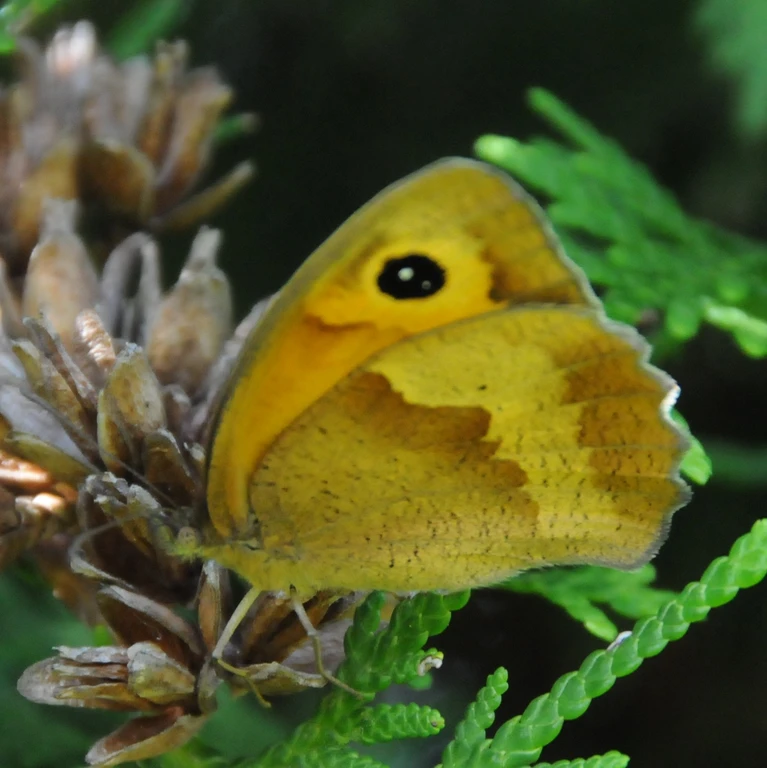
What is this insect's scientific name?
Maniola jurtina
